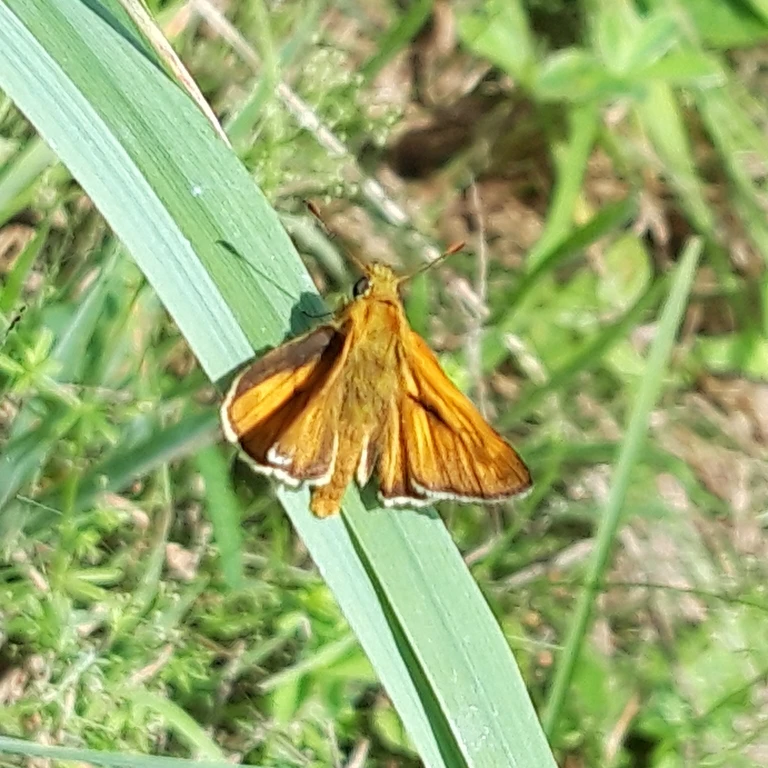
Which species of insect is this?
Ochlodes sylvanus (also Ochlodes venata)
